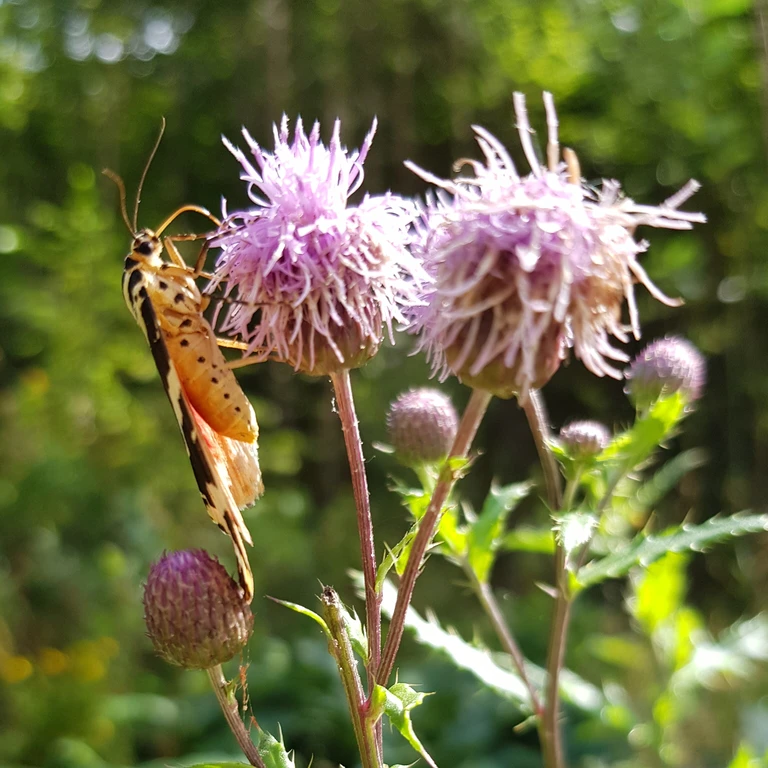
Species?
Euplagia quadripunctaria
